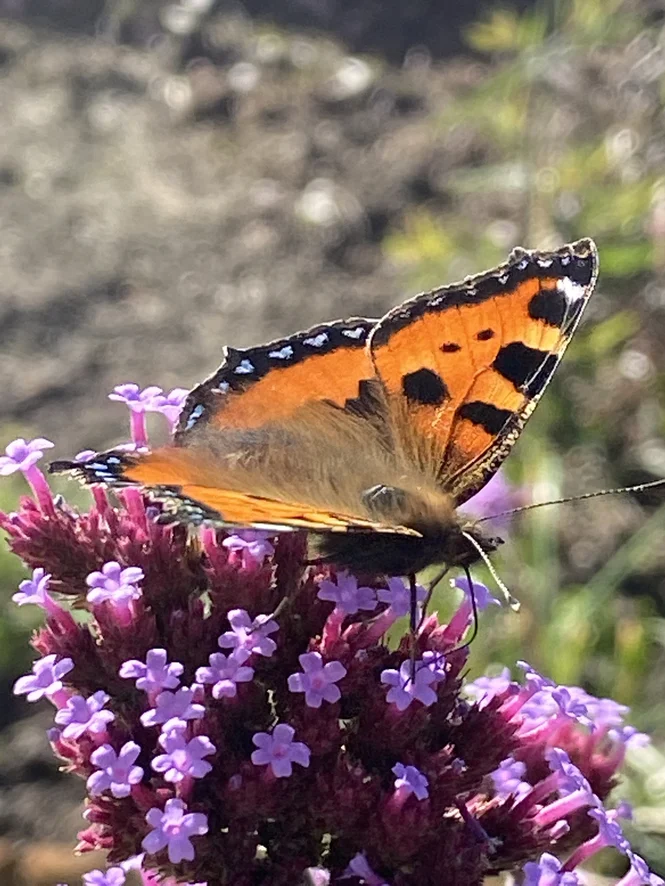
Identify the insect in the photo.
Aglais urticae
